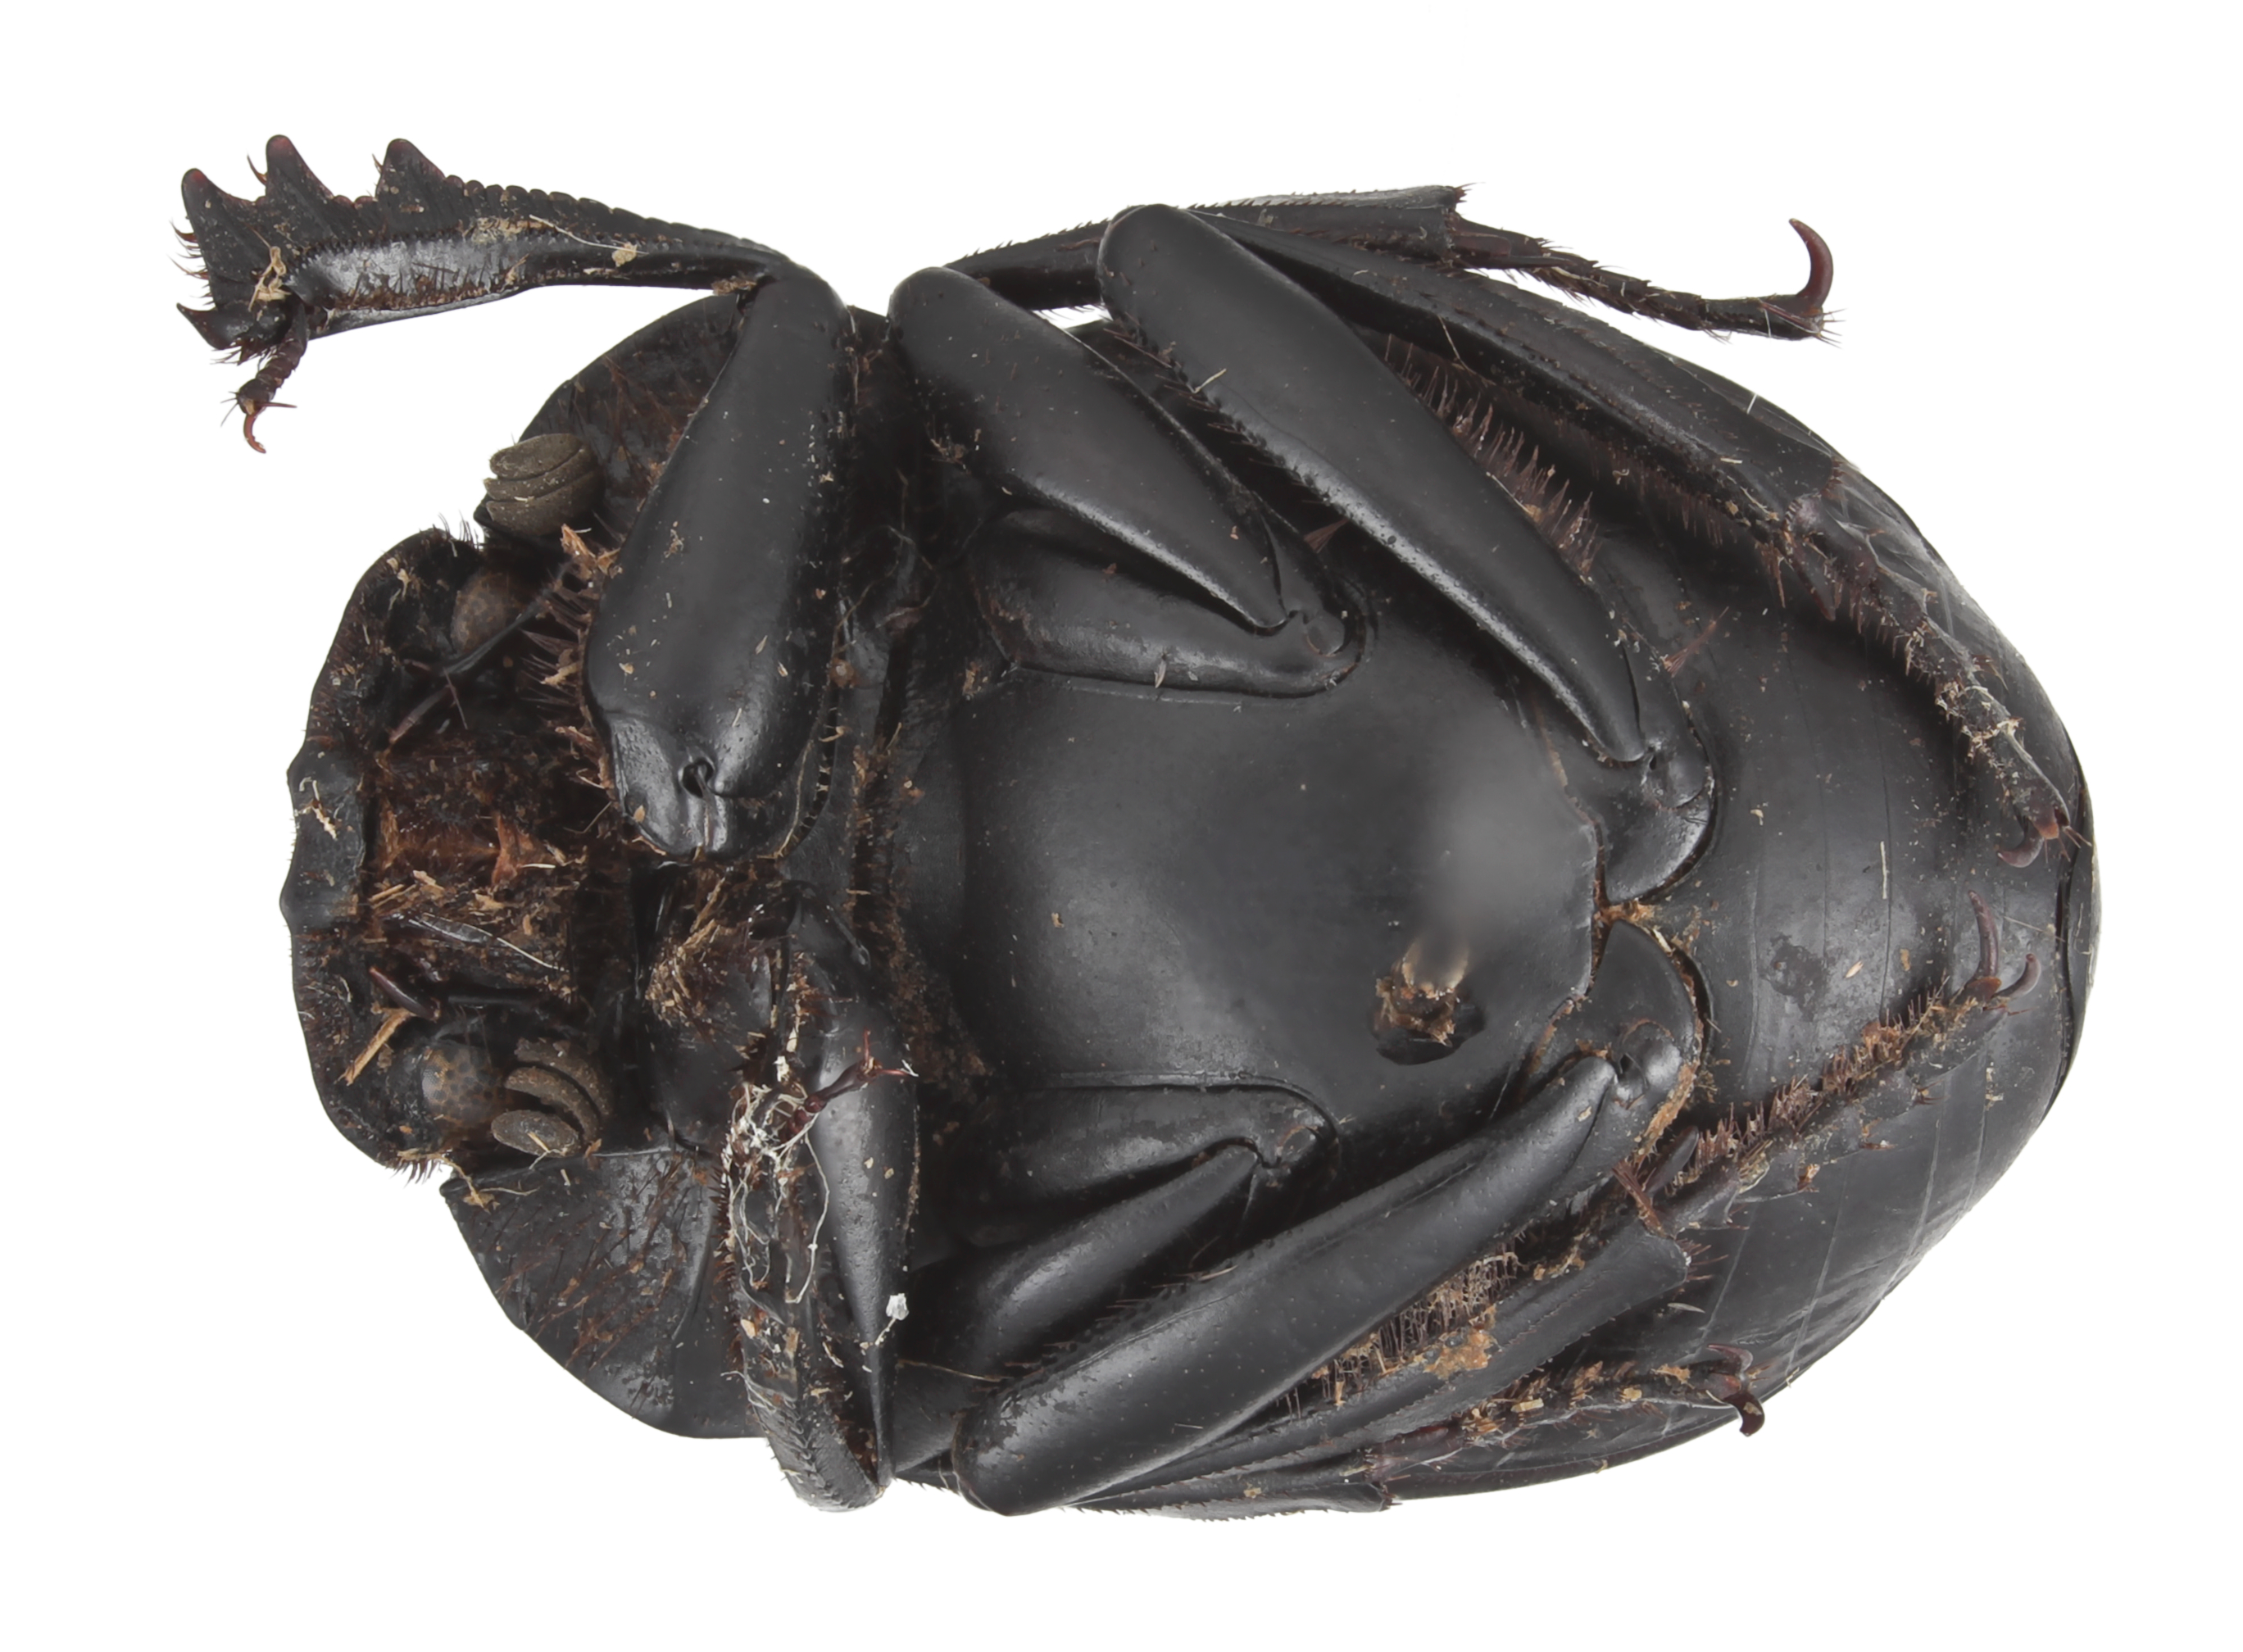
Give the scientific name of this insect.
Canthon incisus
